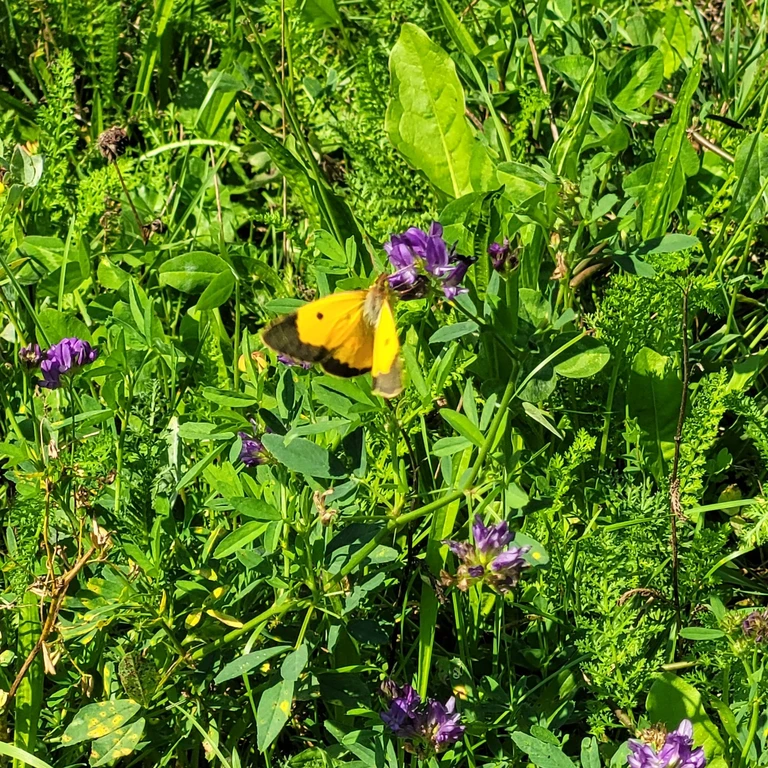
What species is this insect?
Colias croceus
